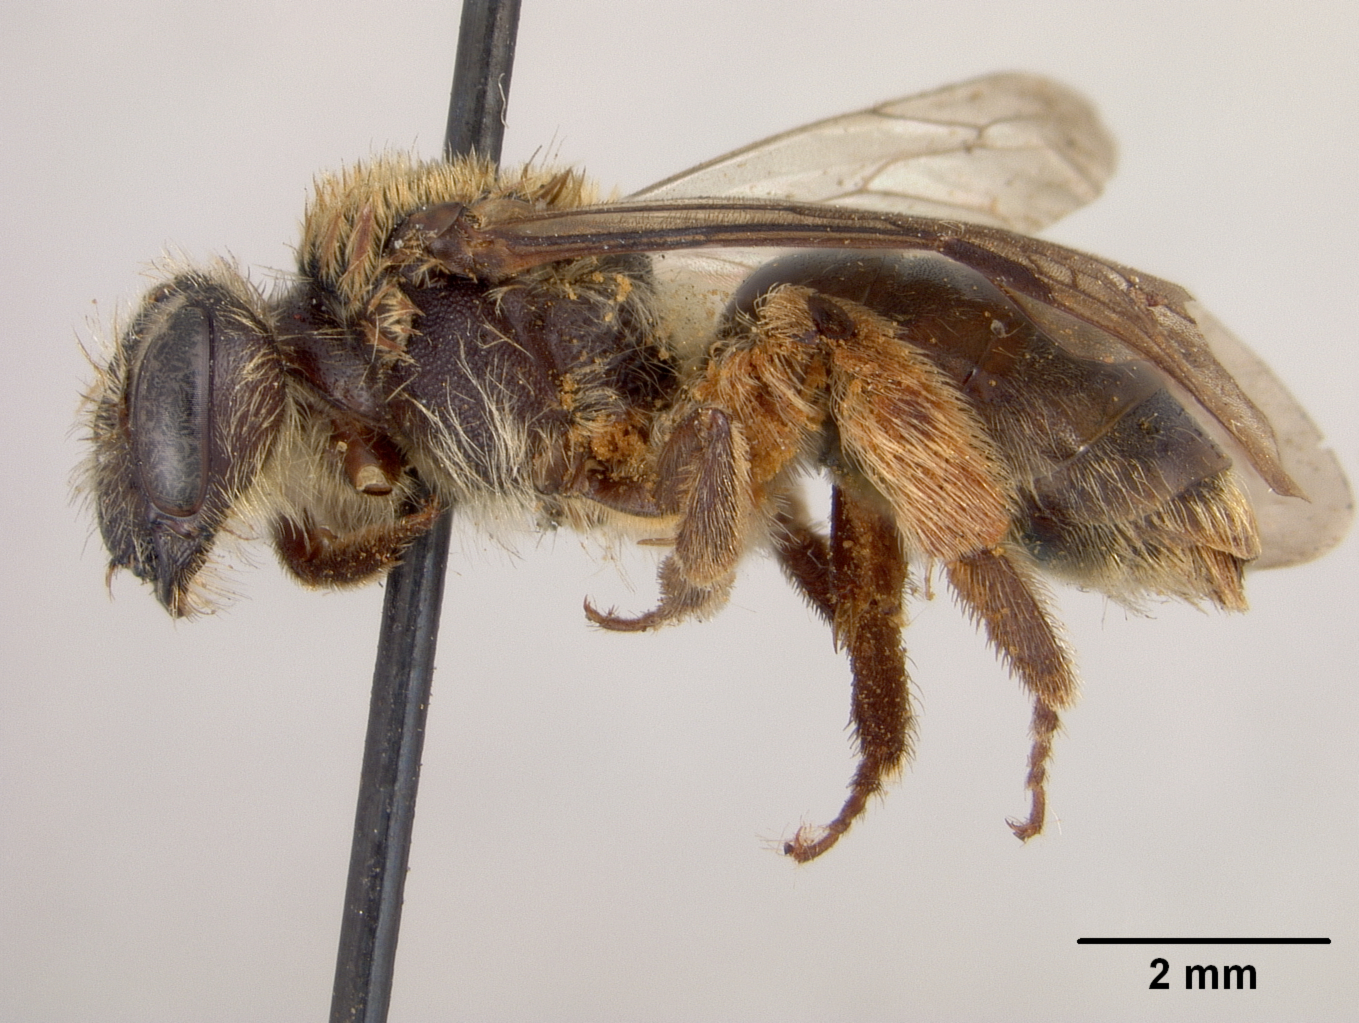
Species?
Andrena californica
